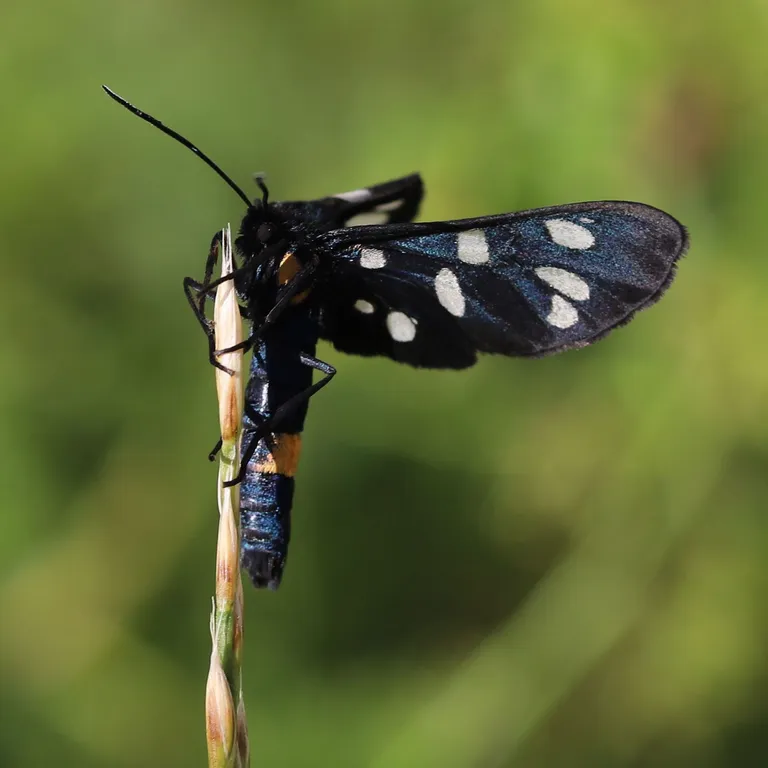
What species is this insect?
Amata phegea
